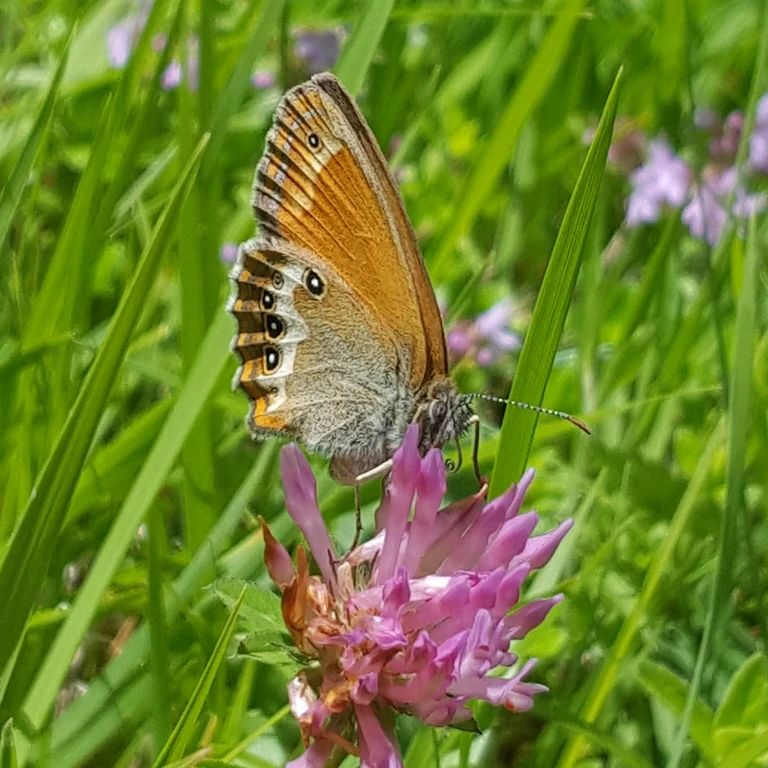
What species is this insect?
Coenonympha arcania
